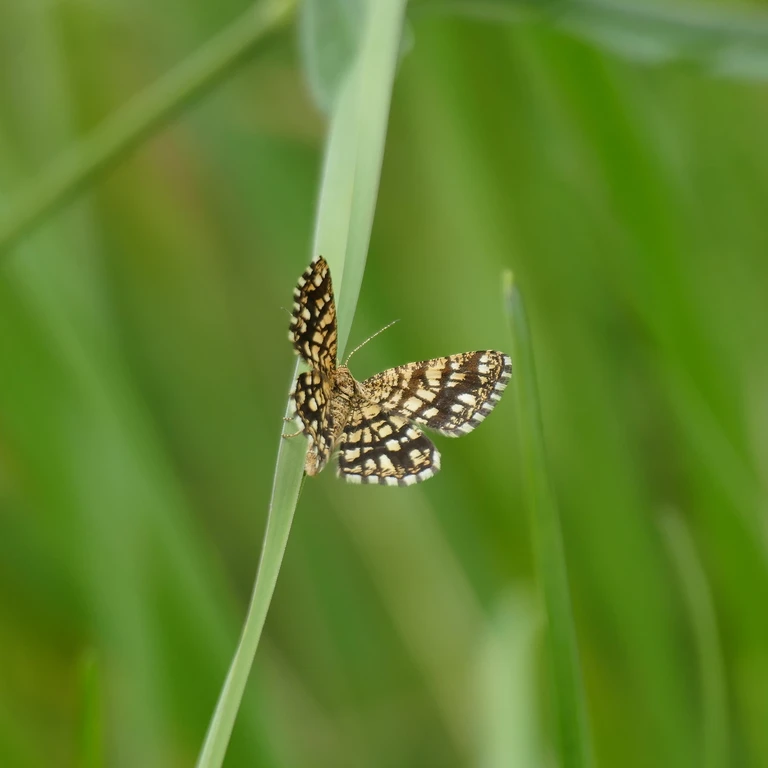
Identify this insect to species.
Chiasmia clathrata
